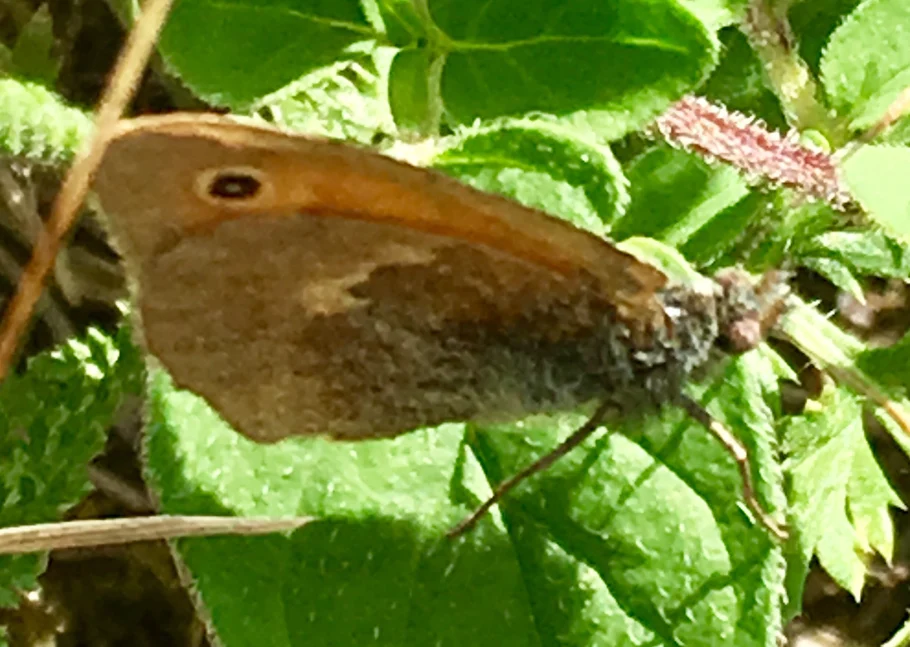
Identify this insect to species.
Maniola jurtina
